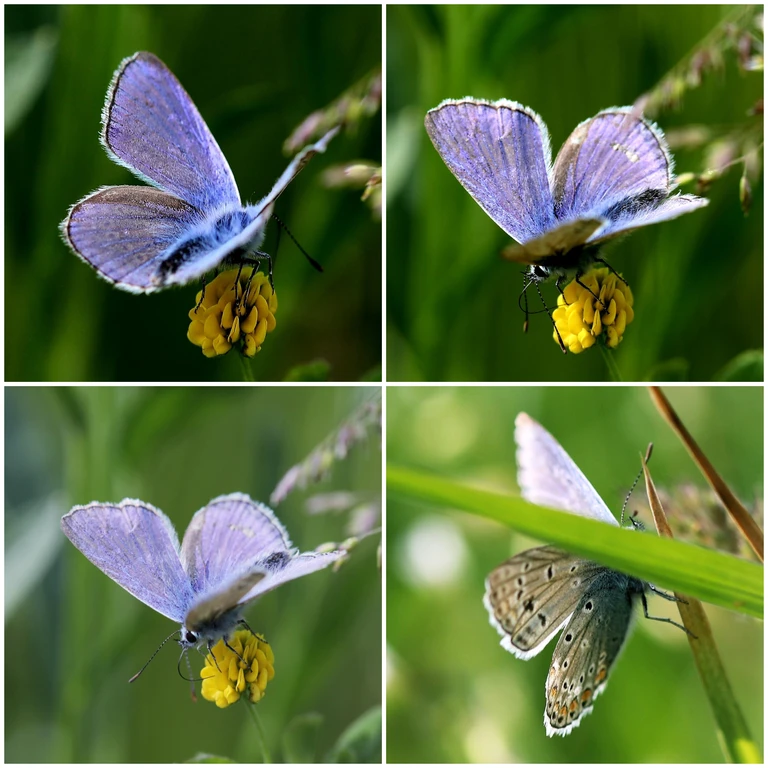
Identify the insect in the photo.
Polyommatus icarus
